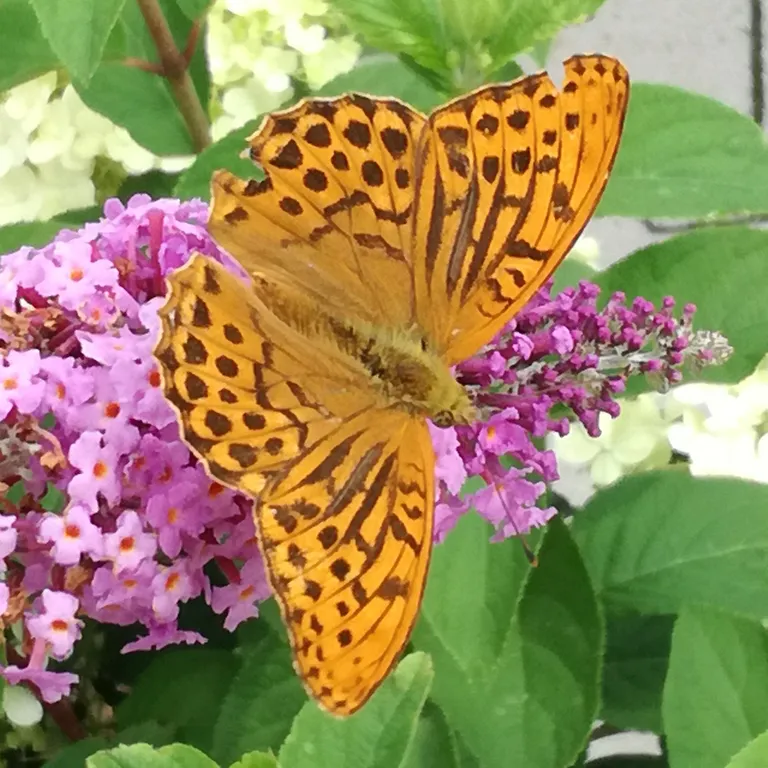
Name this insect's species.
Argynnis paphia
